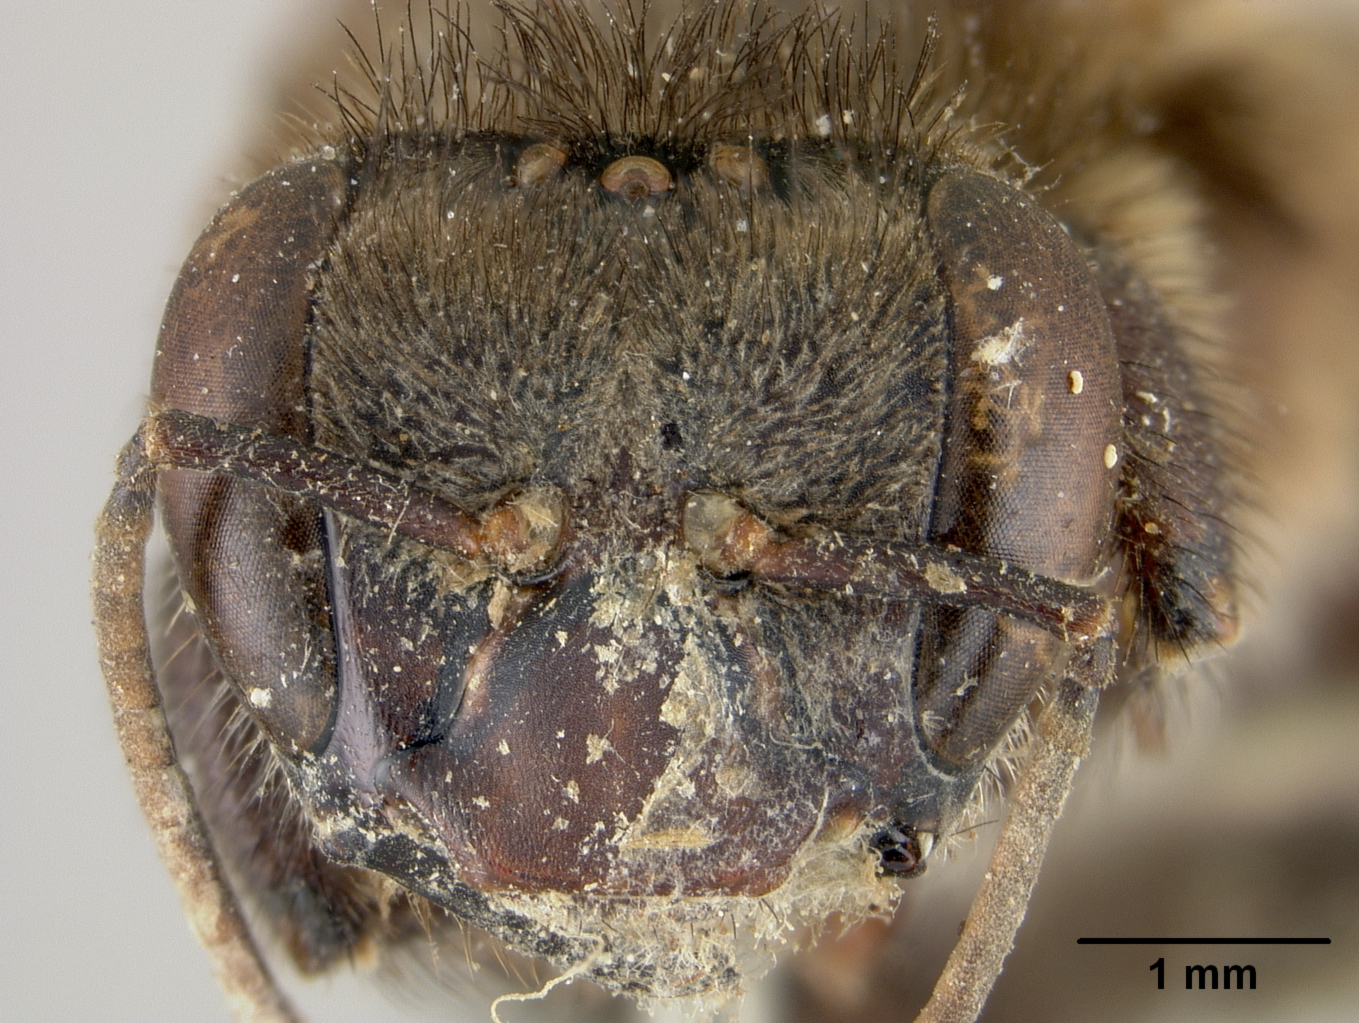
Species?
Melipona fasciata
